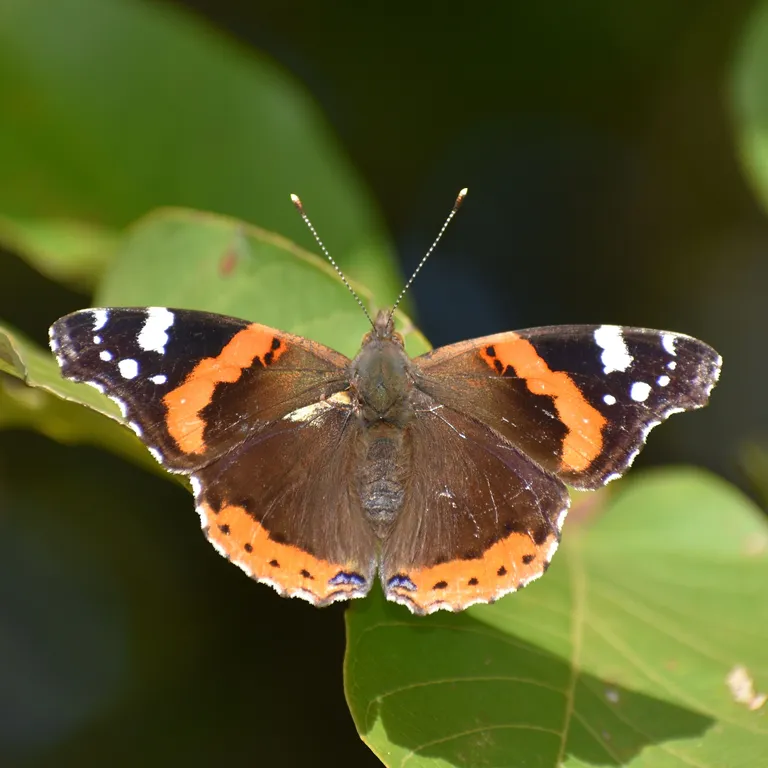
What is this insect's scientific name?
Vanessa atalanta
